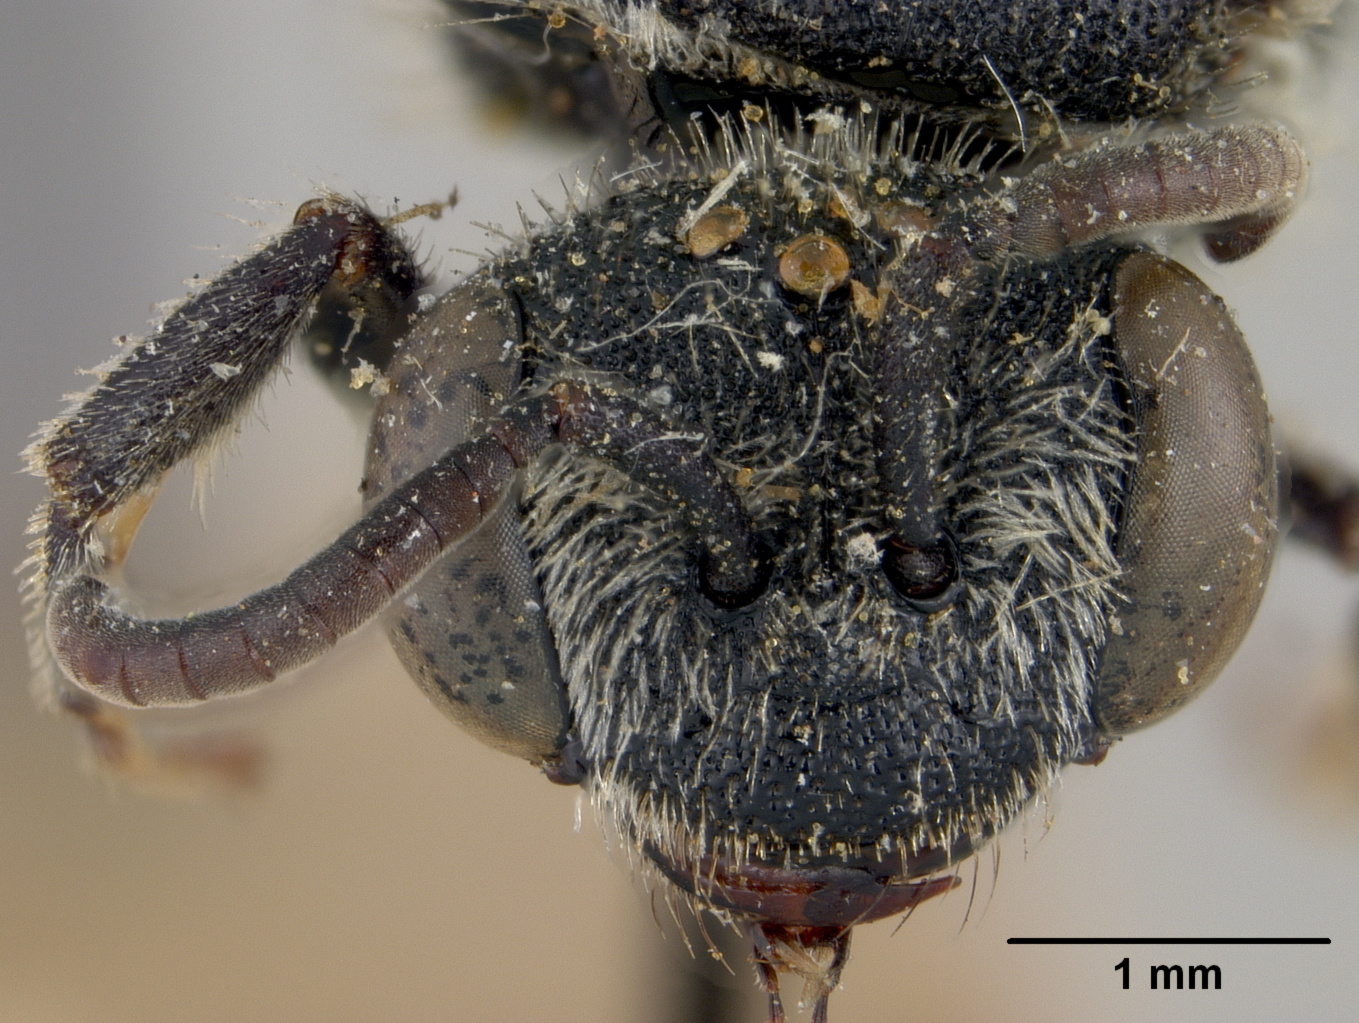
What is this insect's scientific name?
Sphecodes persimilis
